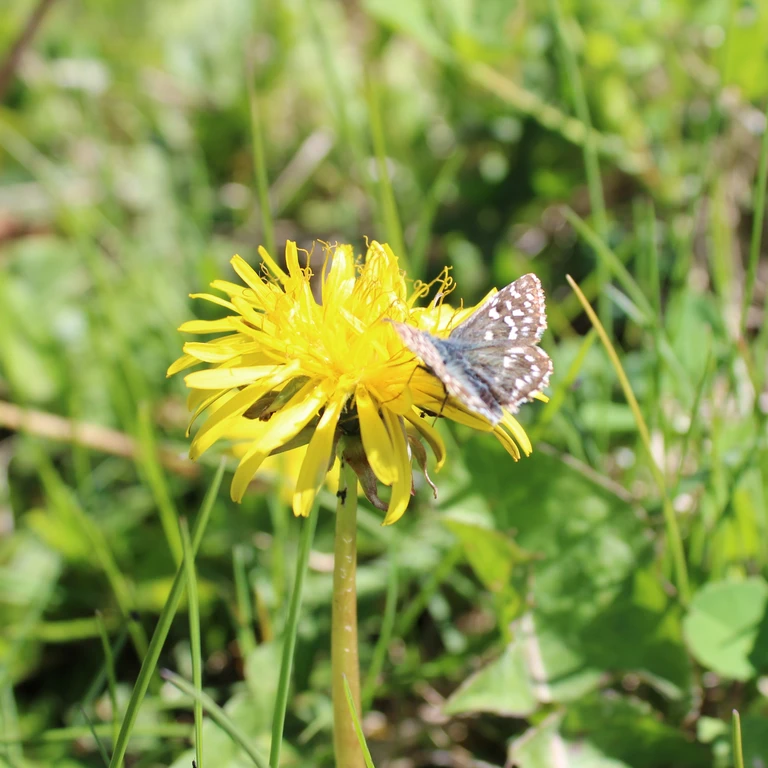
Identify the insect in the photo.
Pyrgus malvae
